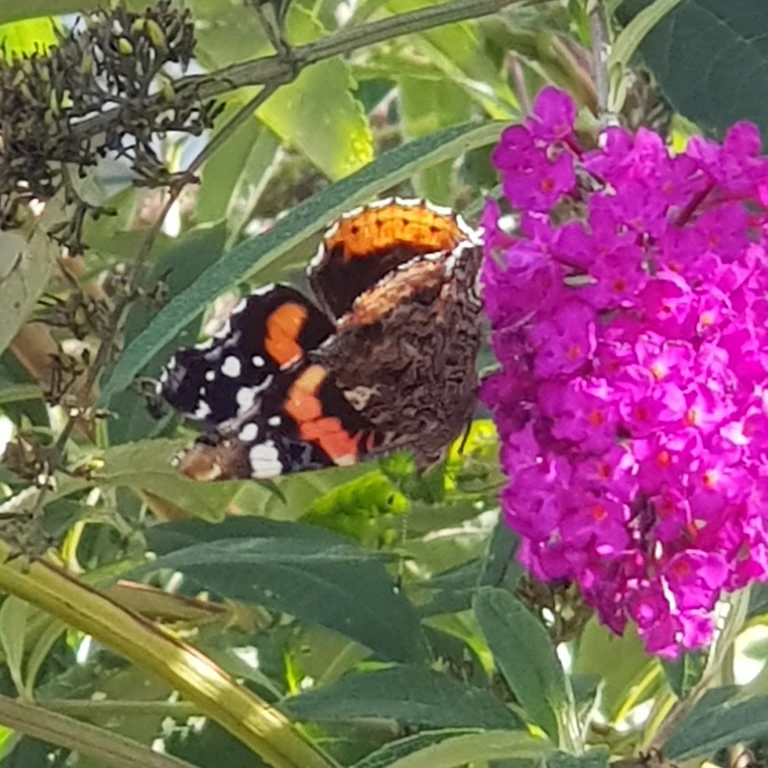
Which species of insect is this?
Vanessa atalanta
